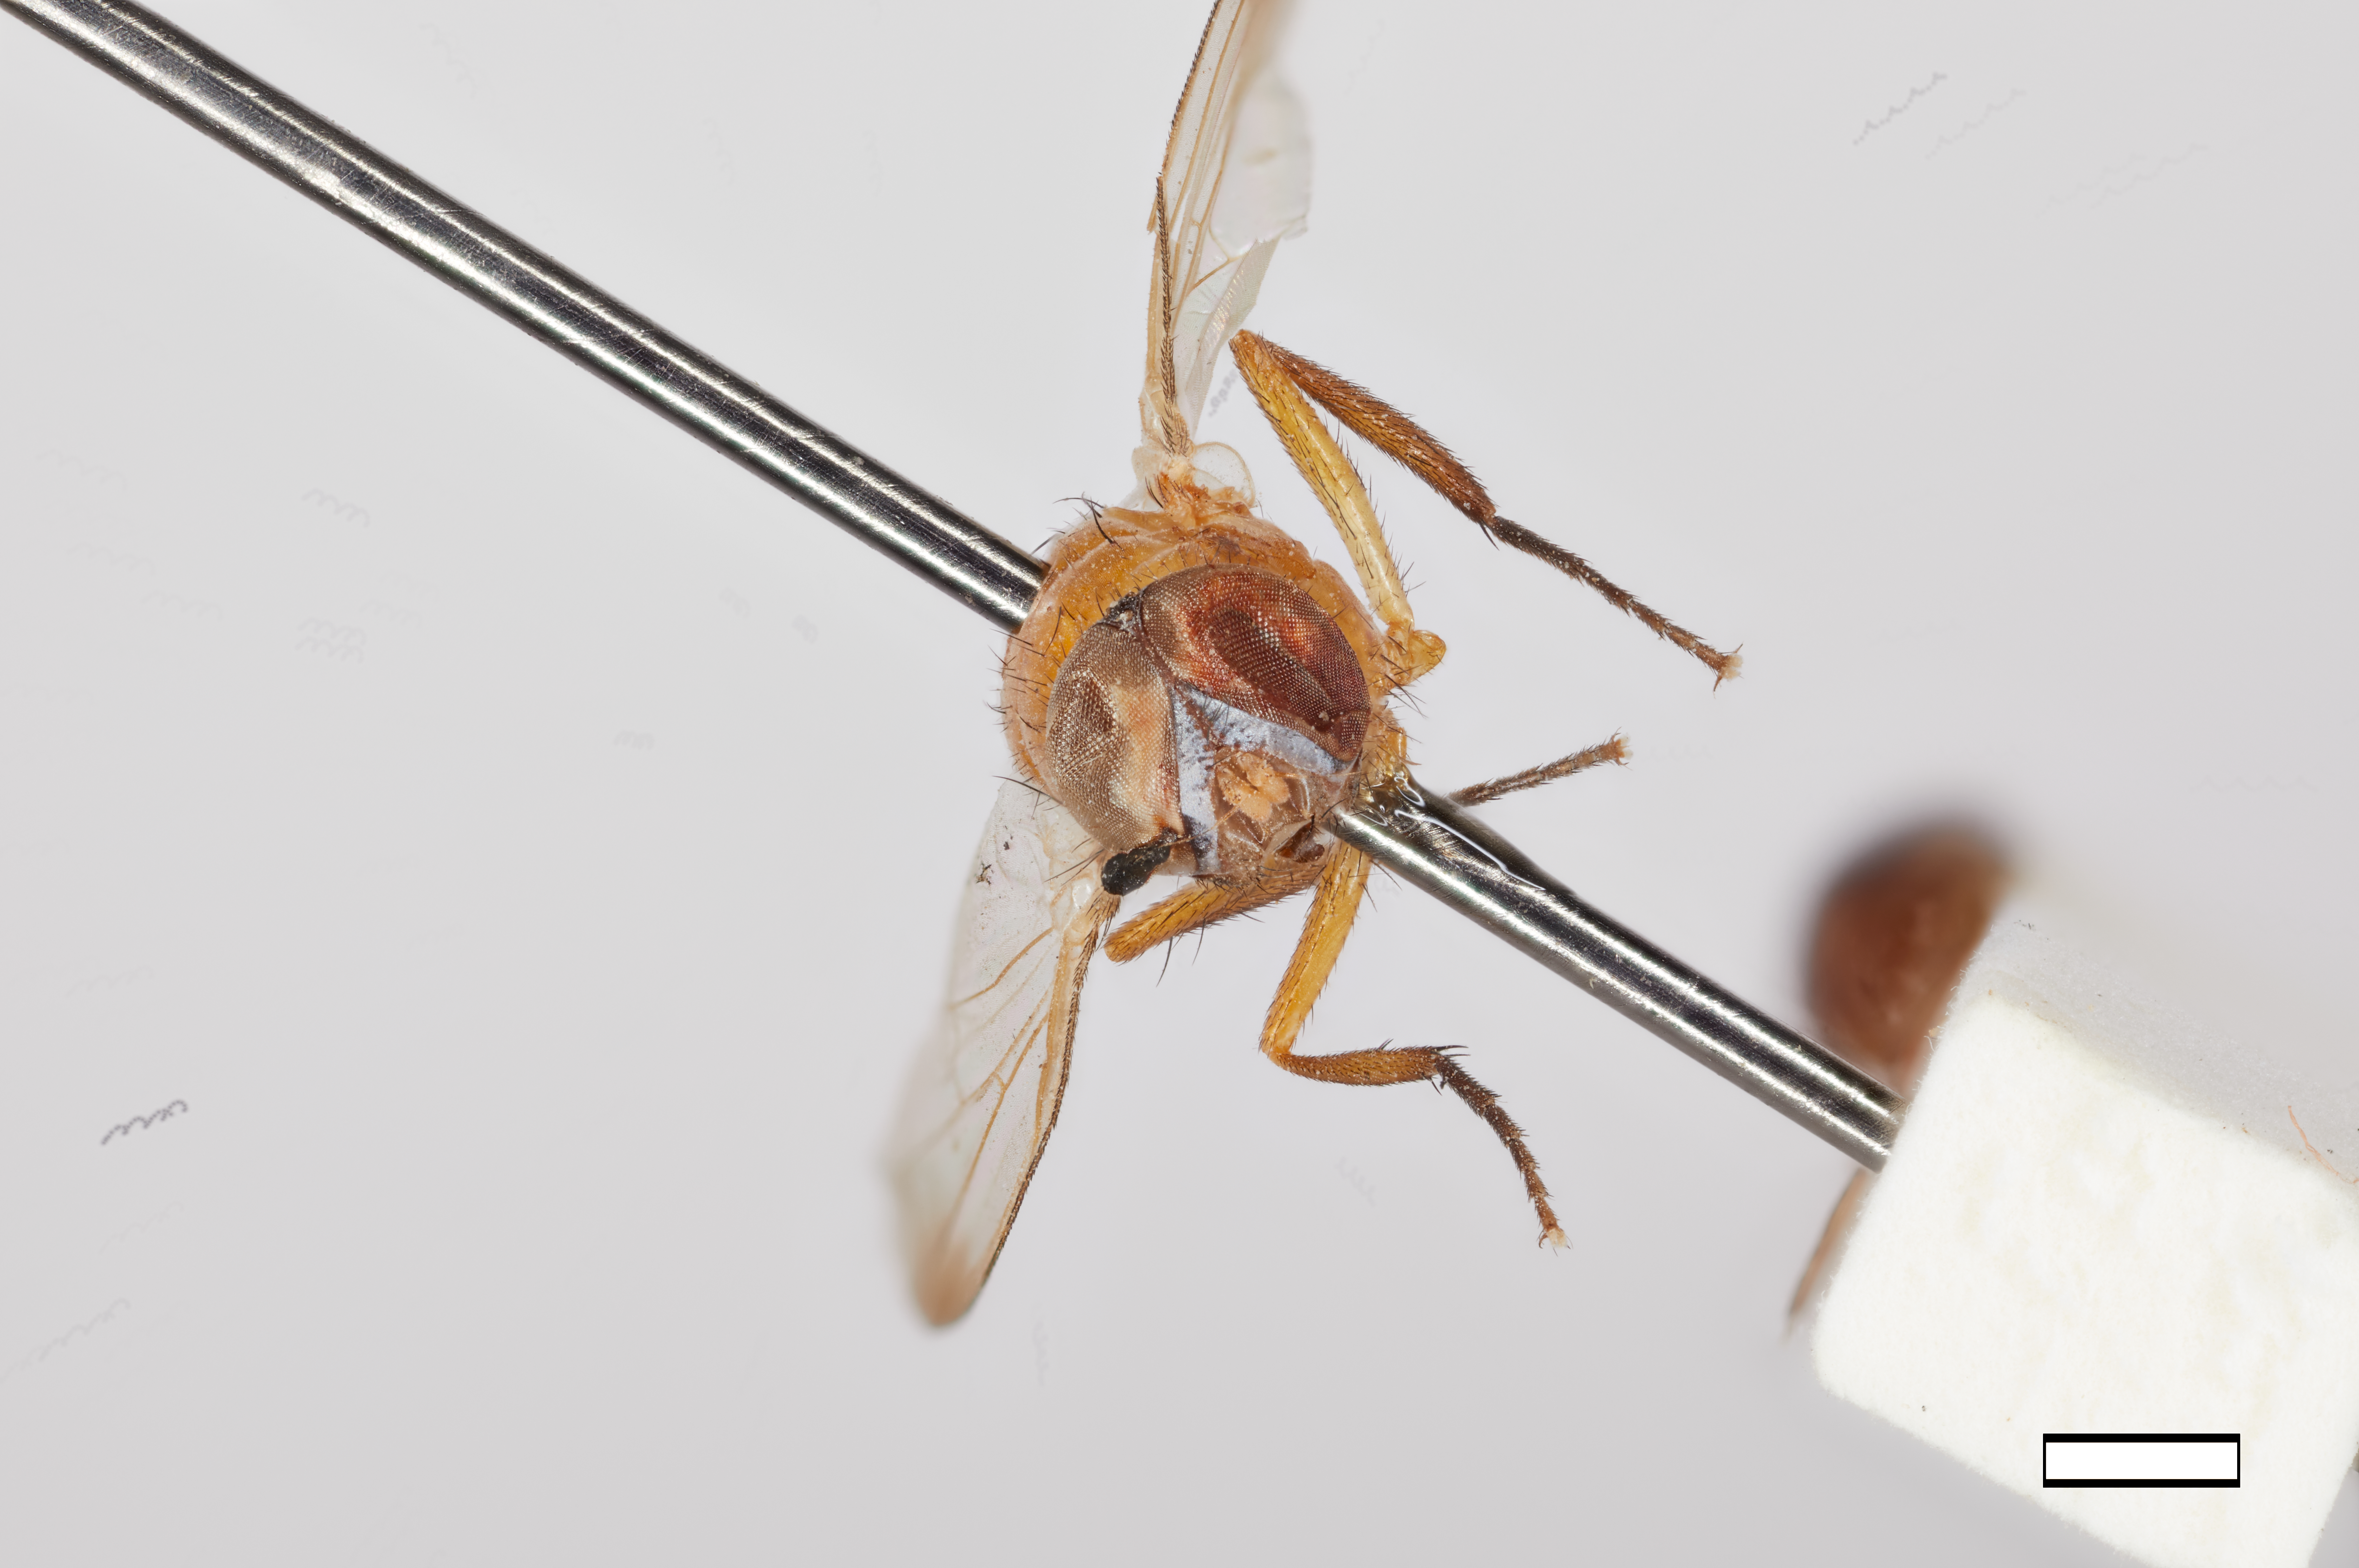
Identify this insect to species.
Baniassa paucipila
